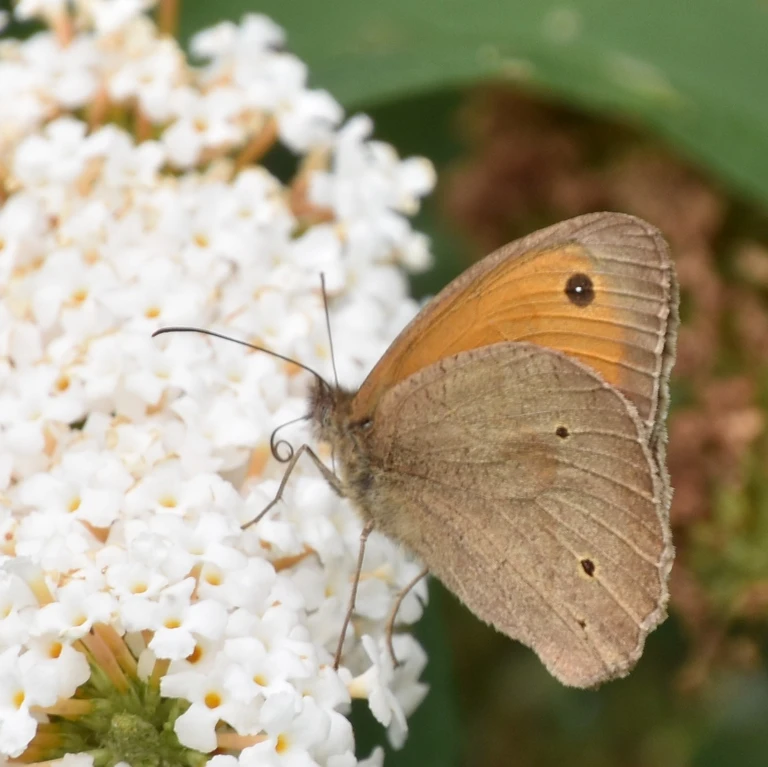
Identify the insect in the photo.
Maniola jurtina
